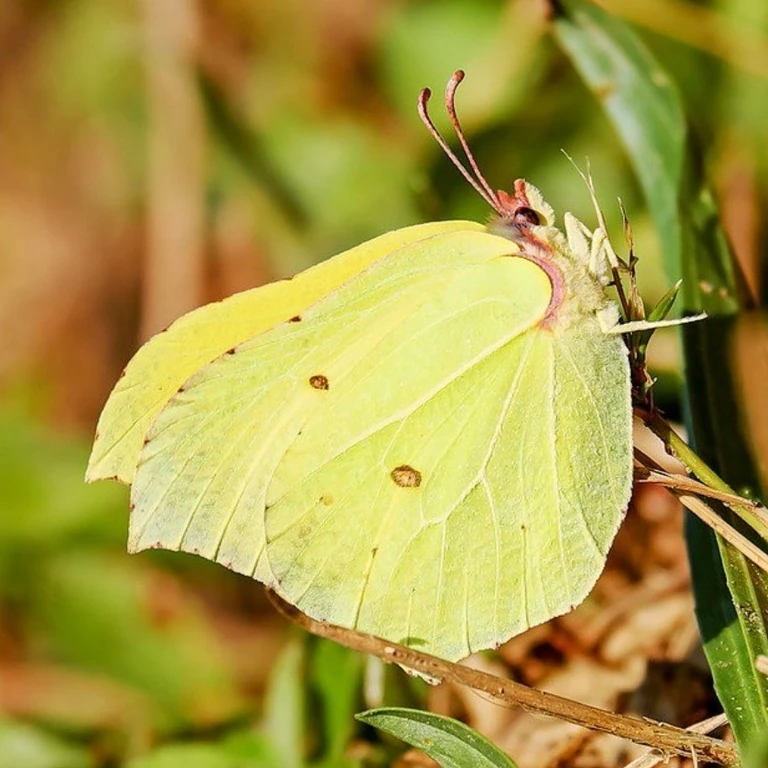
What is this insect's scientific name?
Gonepteryx rhamni
